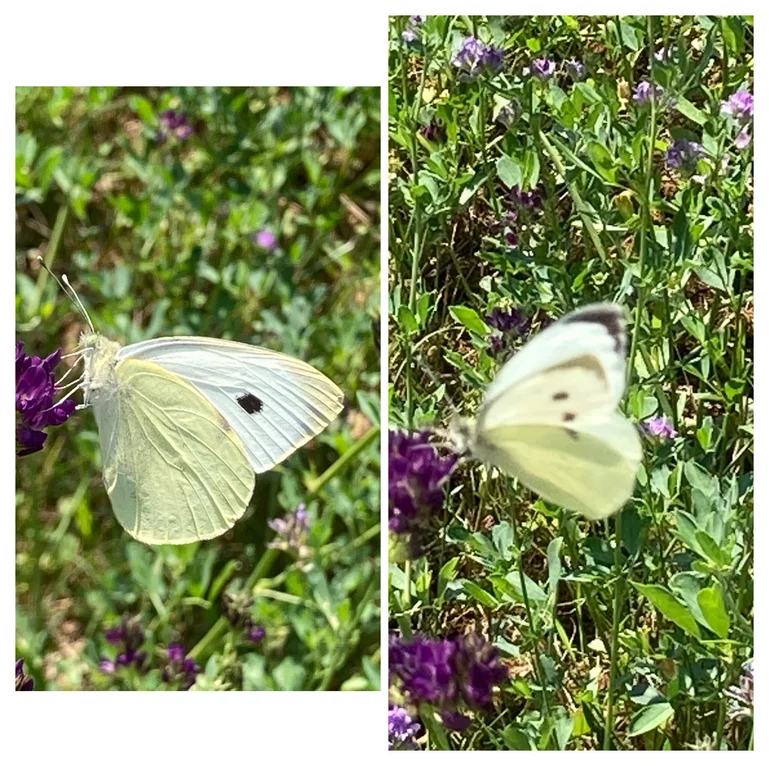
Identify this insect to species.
Pieris brassicae
